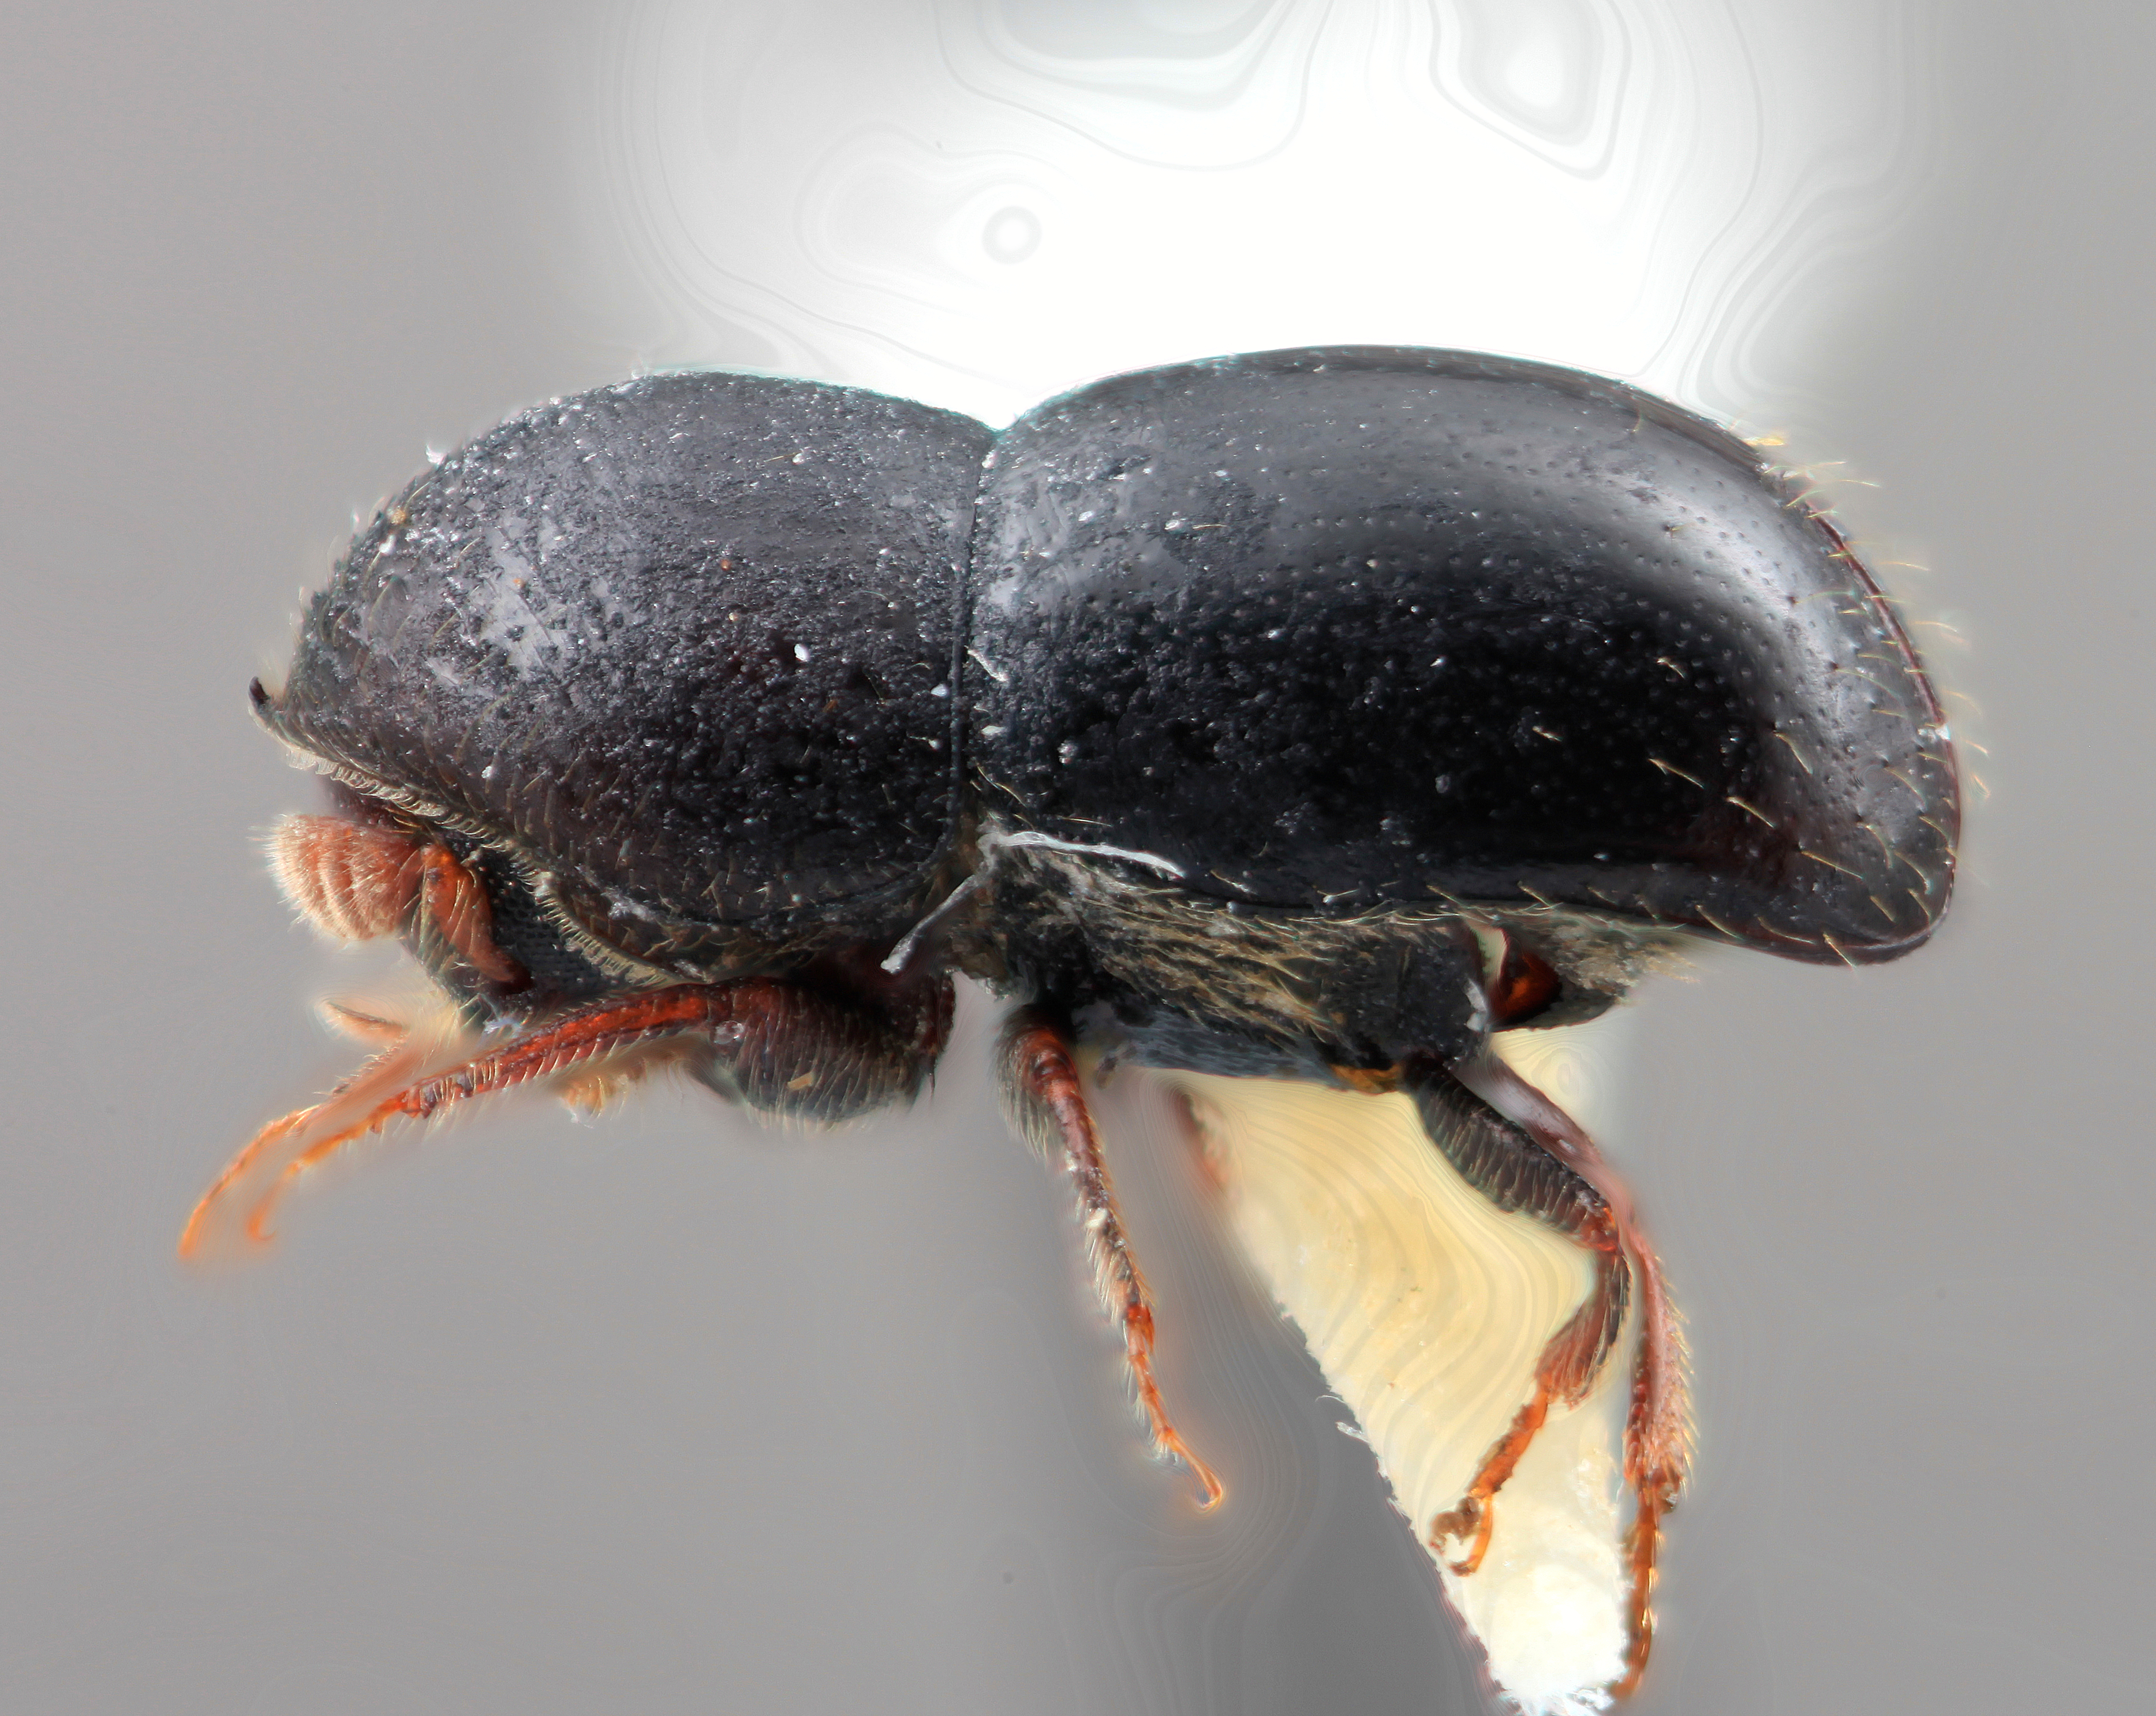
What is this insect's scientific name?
Corthylus pinguis
